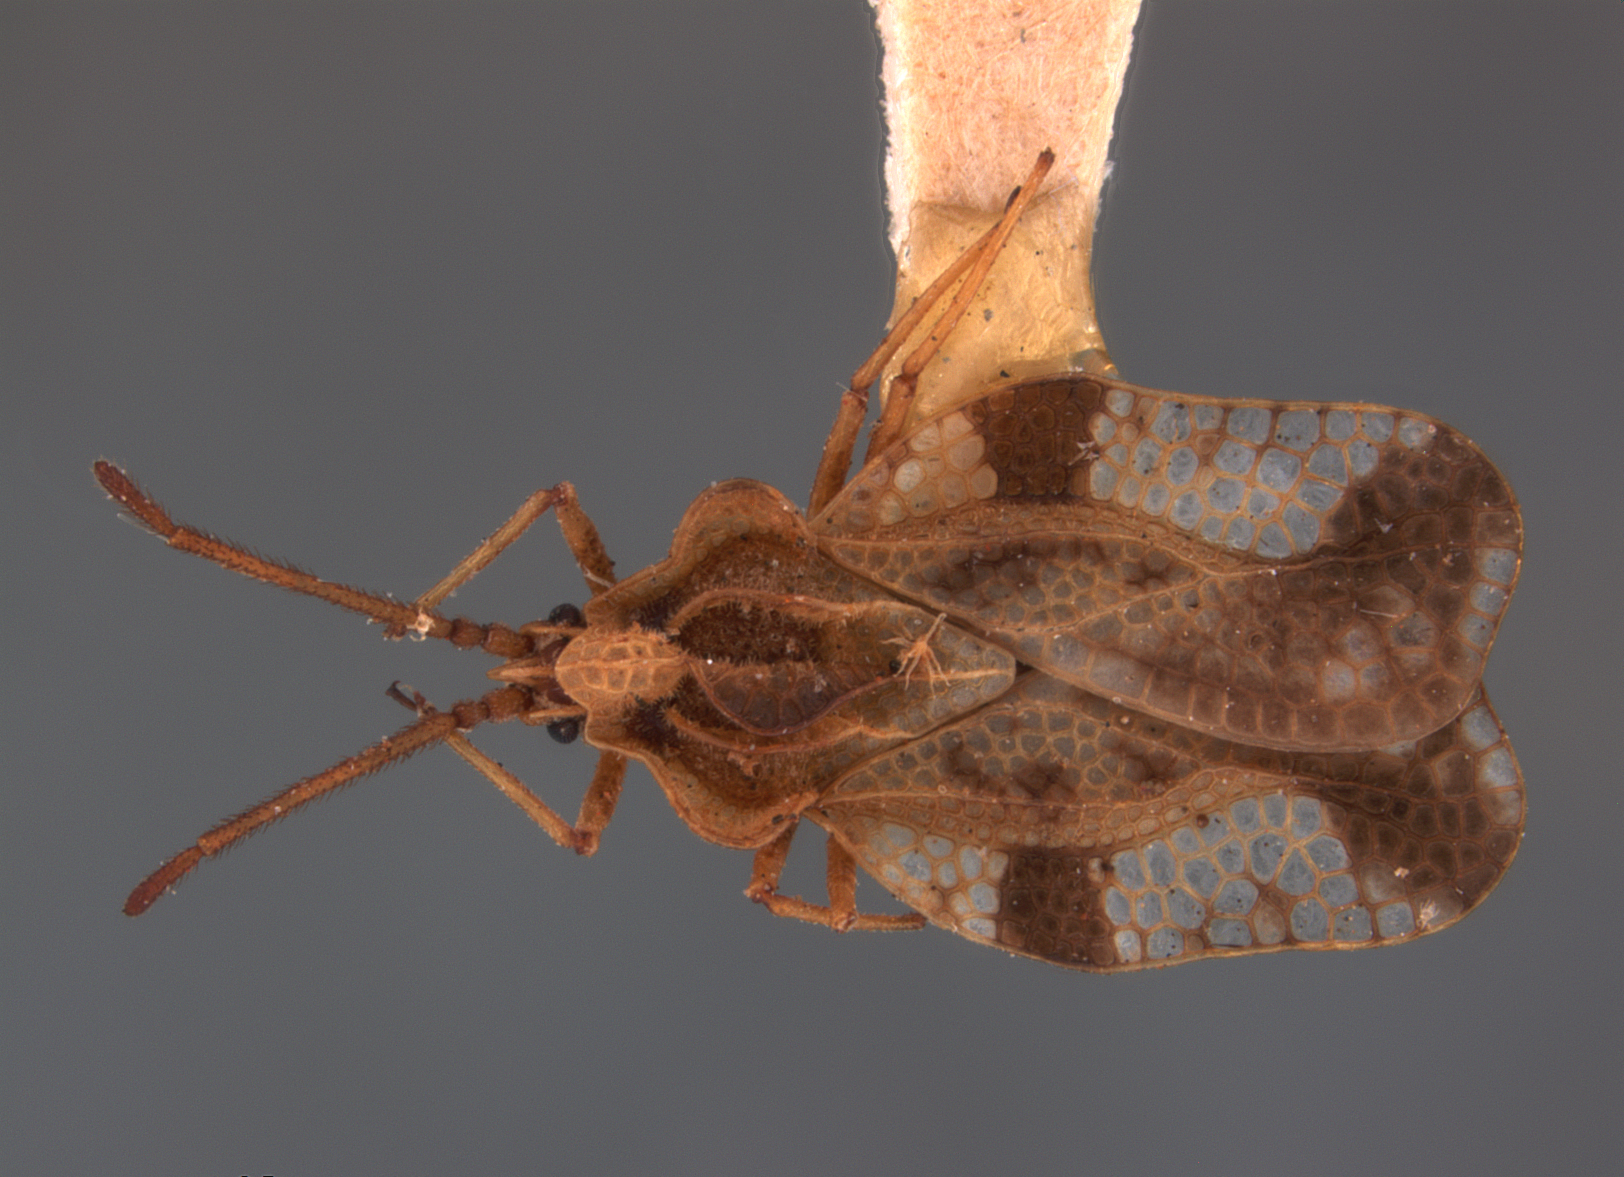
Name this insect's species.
Teleonemia paraguayana
